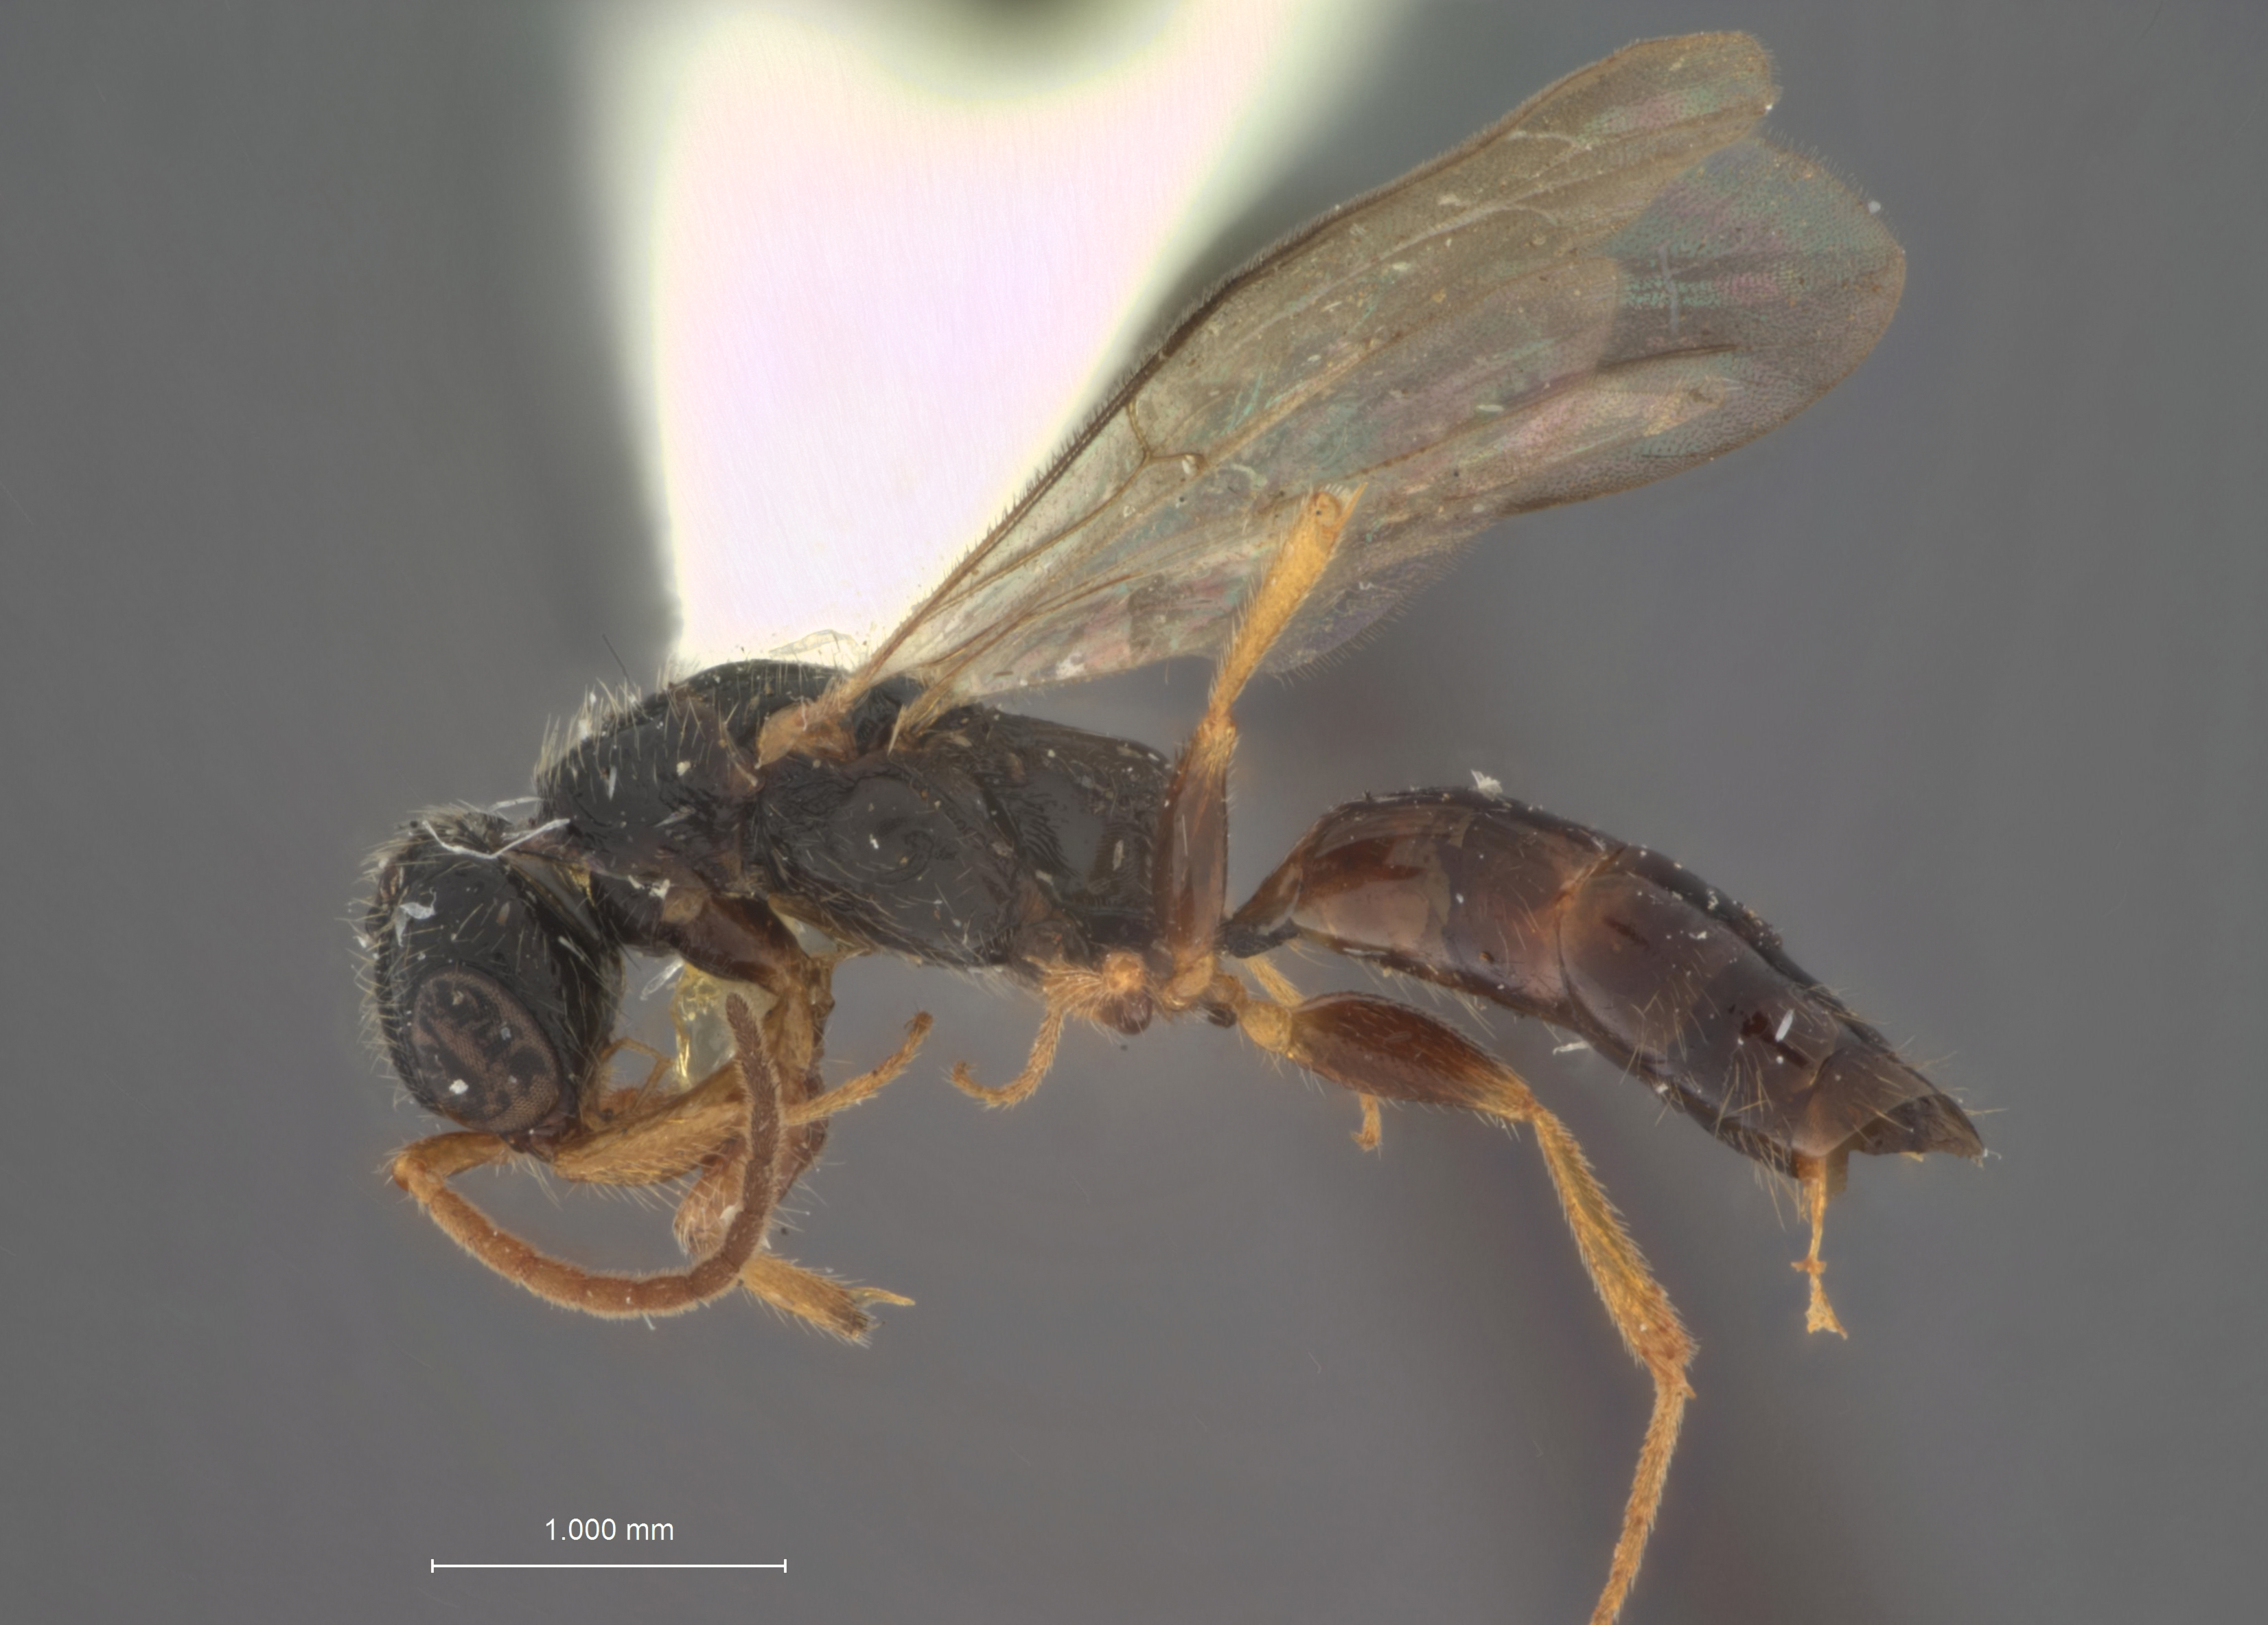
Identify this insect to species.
Apenesia maya
